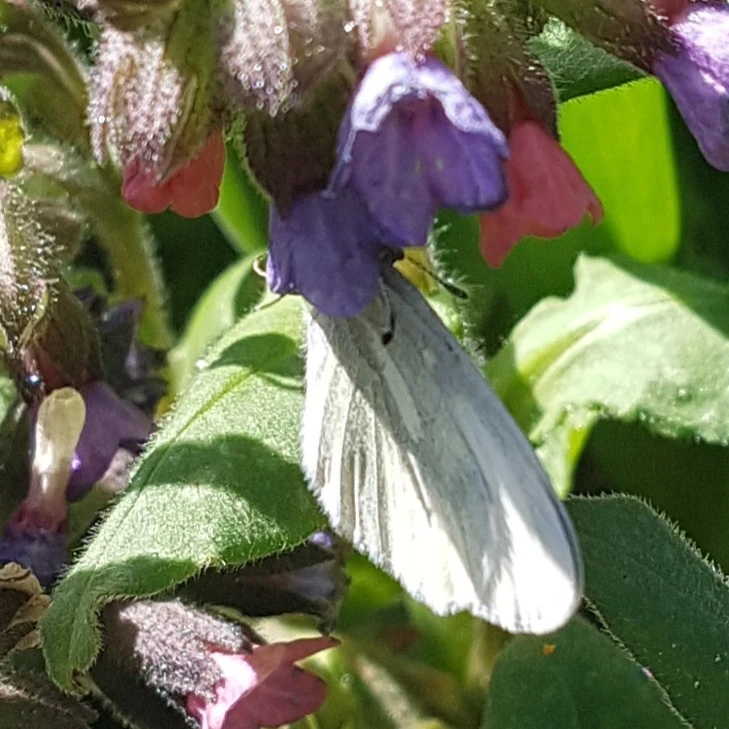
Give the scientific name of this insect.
Leptidea sinapis/juvernica
